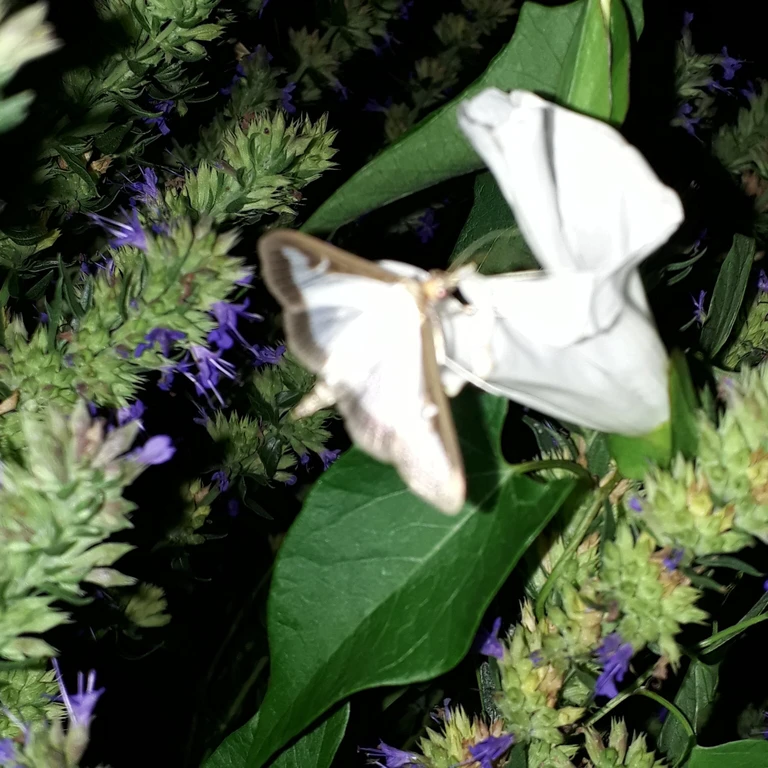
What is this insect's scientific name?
Cydalima perspectalis
